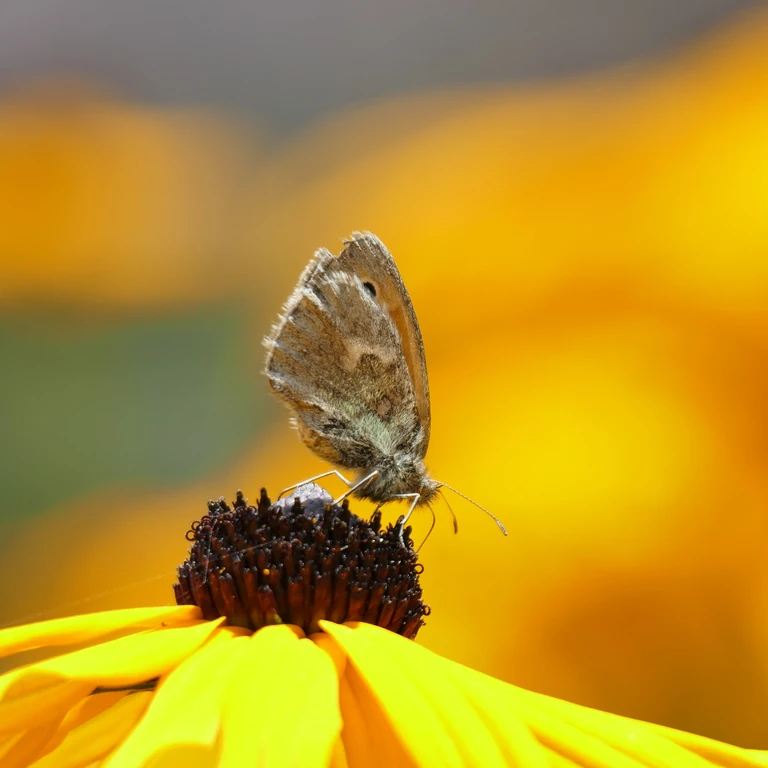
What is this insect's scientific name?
Coenonympha pamphilus
